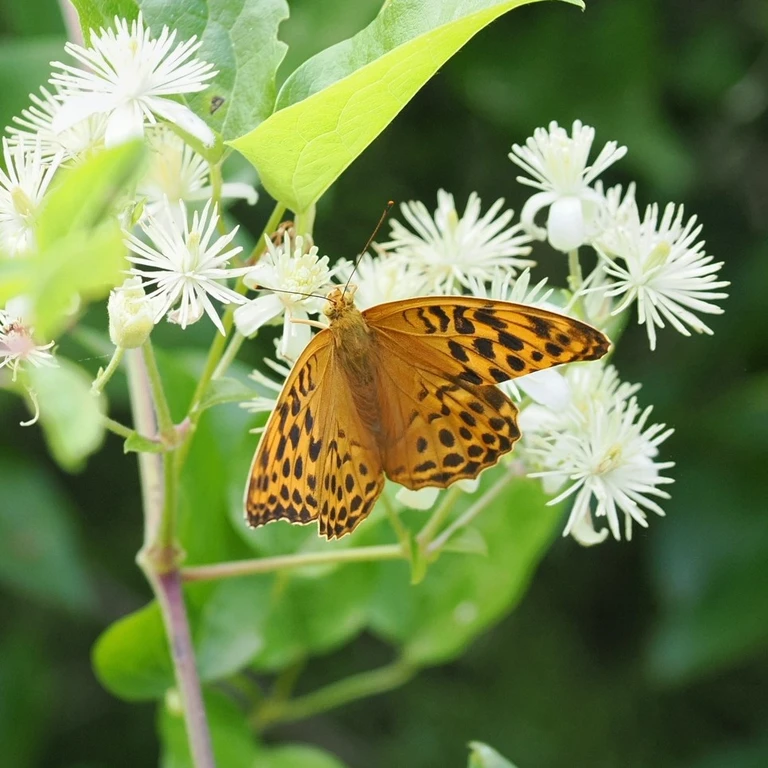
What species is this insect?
Argynnis paphia
